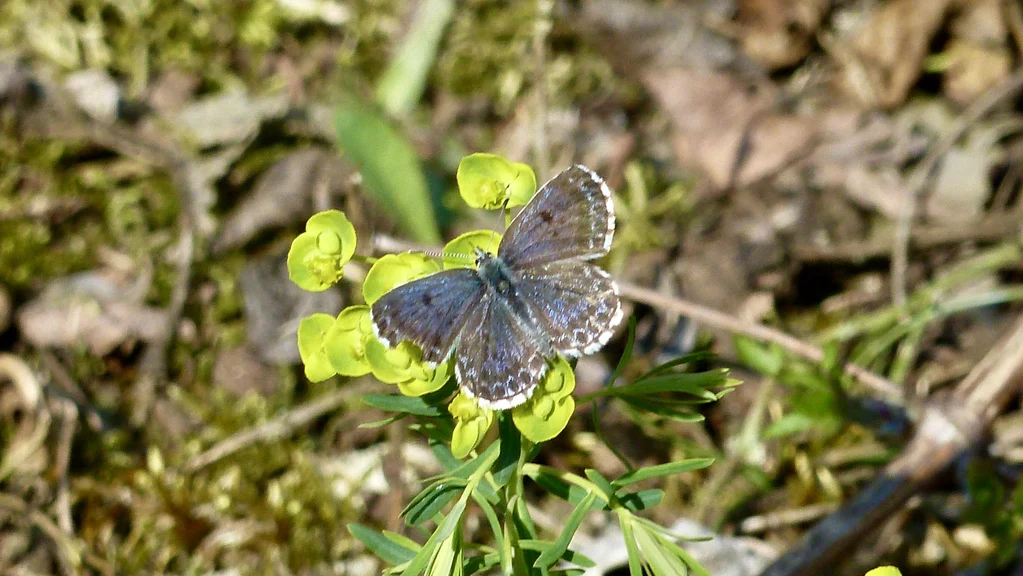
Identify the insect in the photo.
Scolitantides orion
